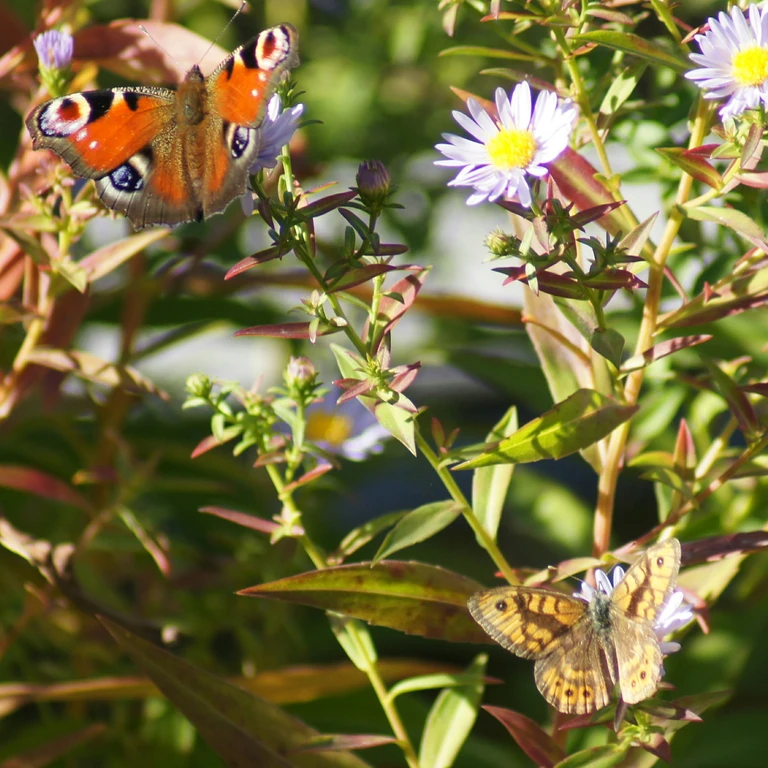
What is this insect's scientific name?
Aglais io
